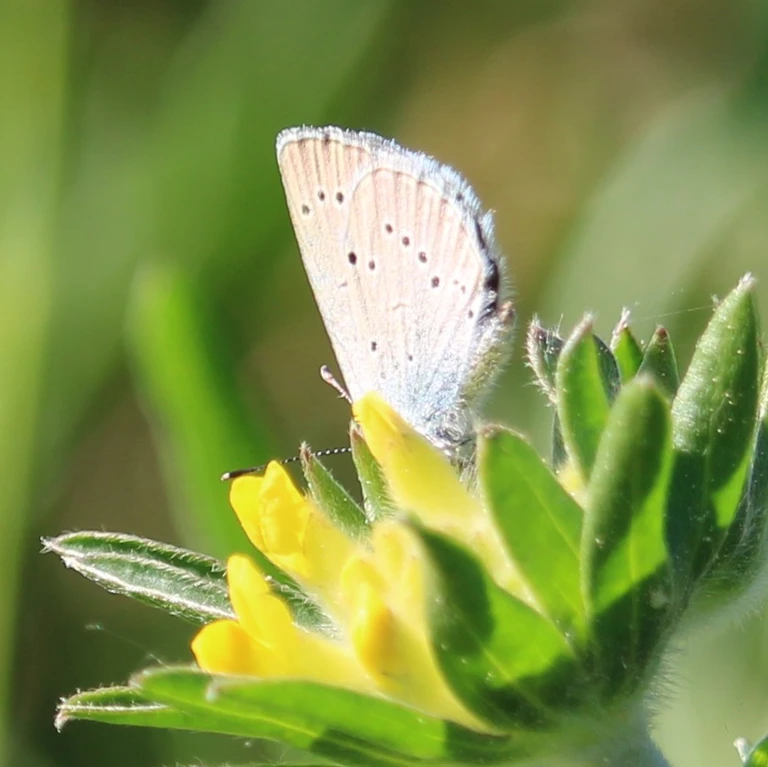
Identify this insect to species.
Cupido minimus
